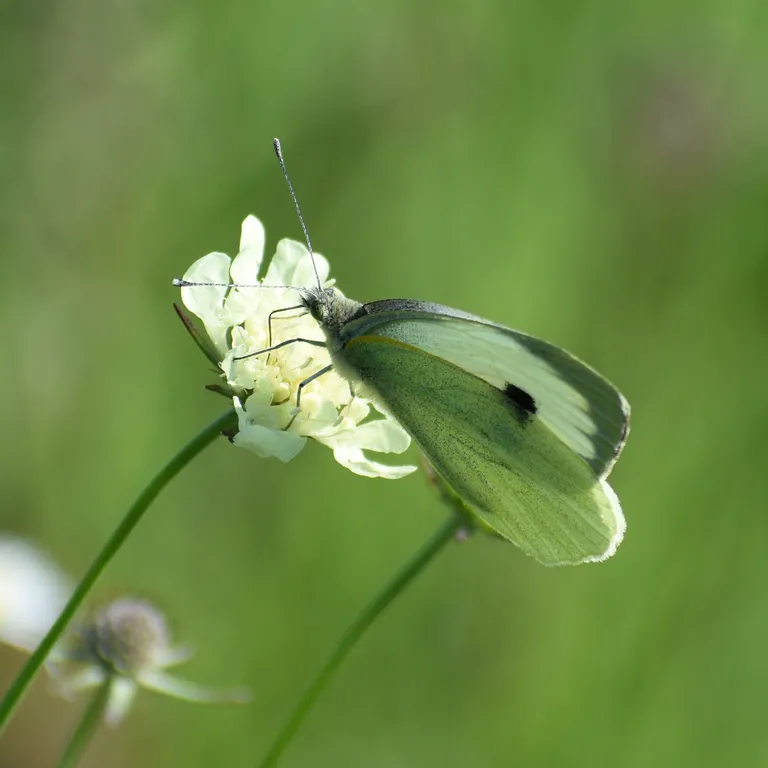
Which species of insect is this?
Pieris brassicae
